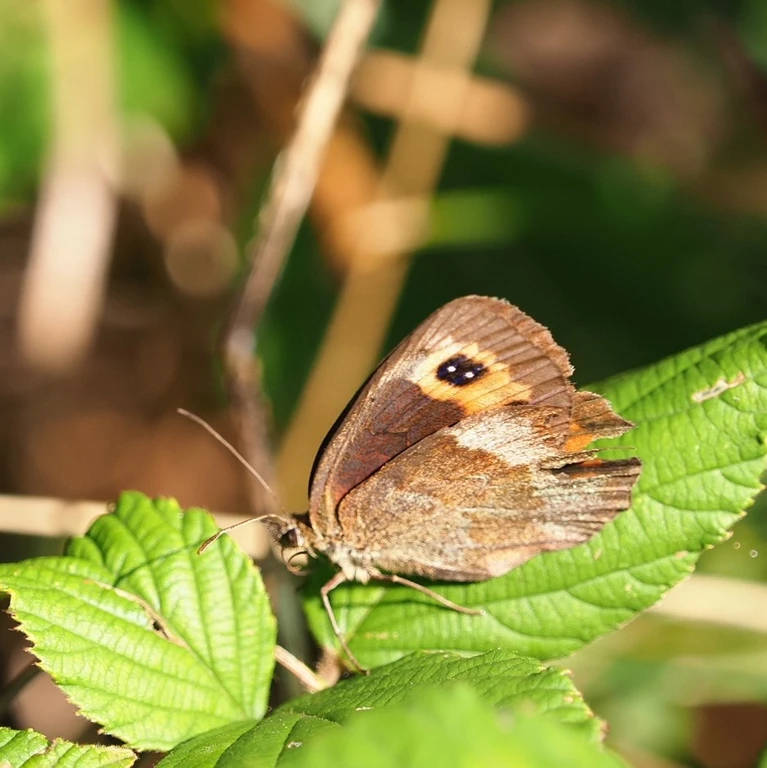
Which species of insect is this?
Erebia aethiops
